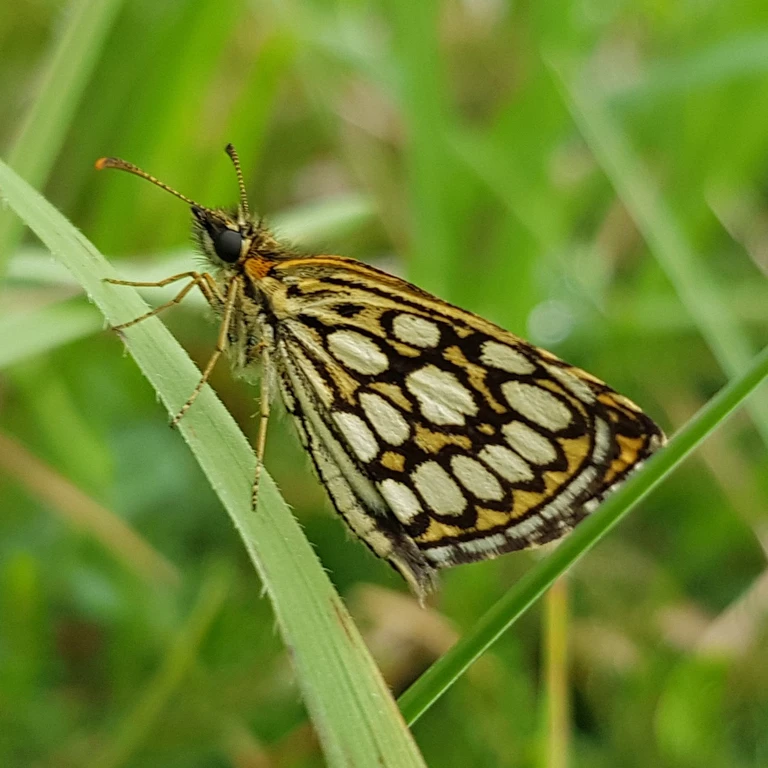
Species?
Heteropterus morpheus
